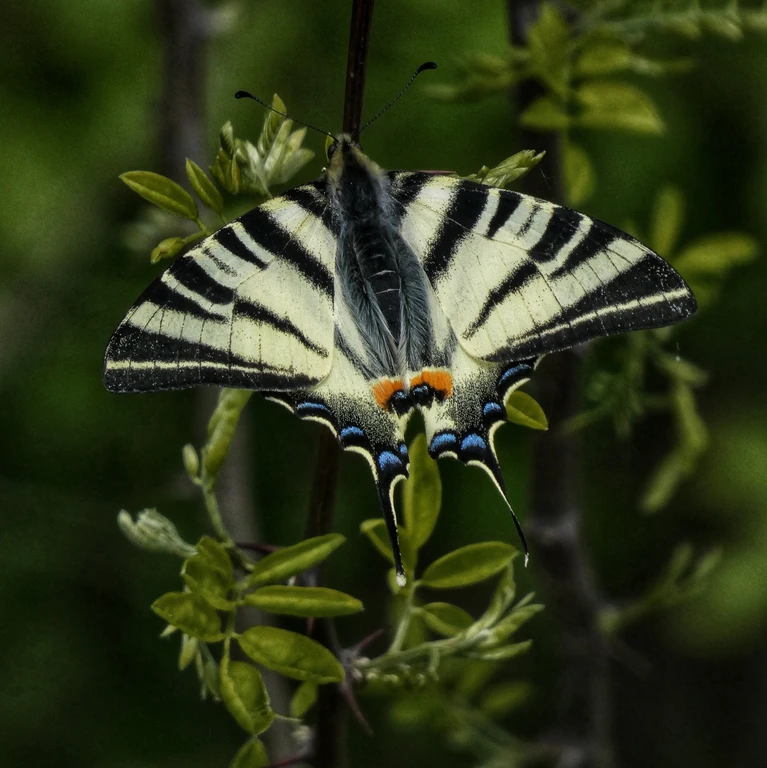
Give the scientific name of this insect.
Iphiclides podalirius
